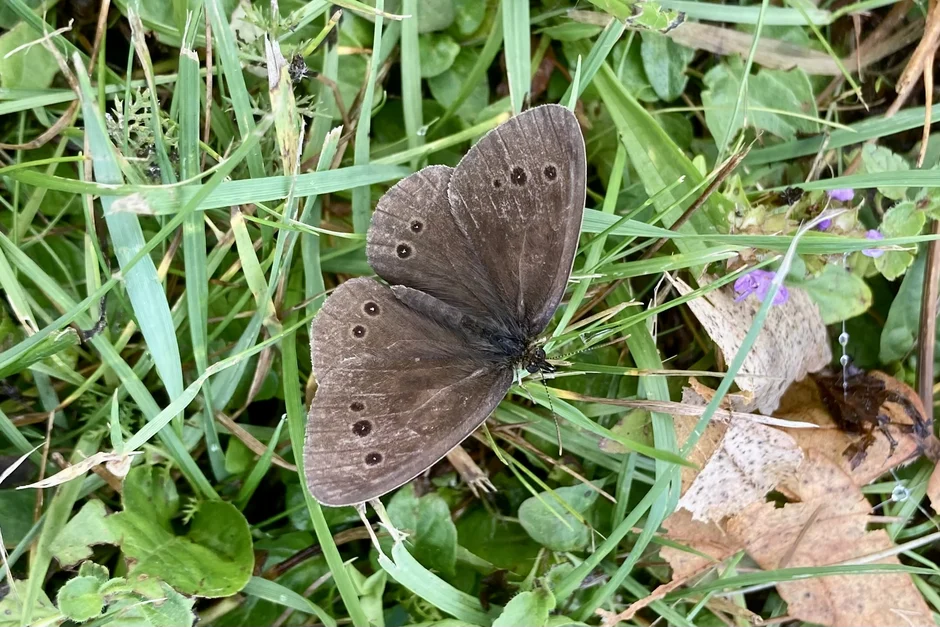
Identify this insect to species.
Aphantopus hyperantus
